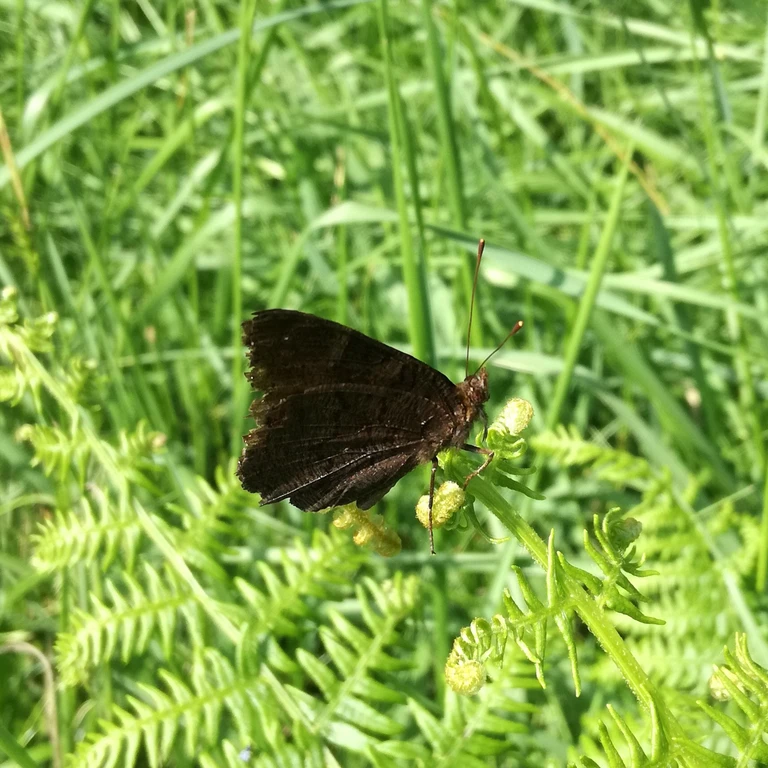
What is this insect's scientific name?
Aglais io
